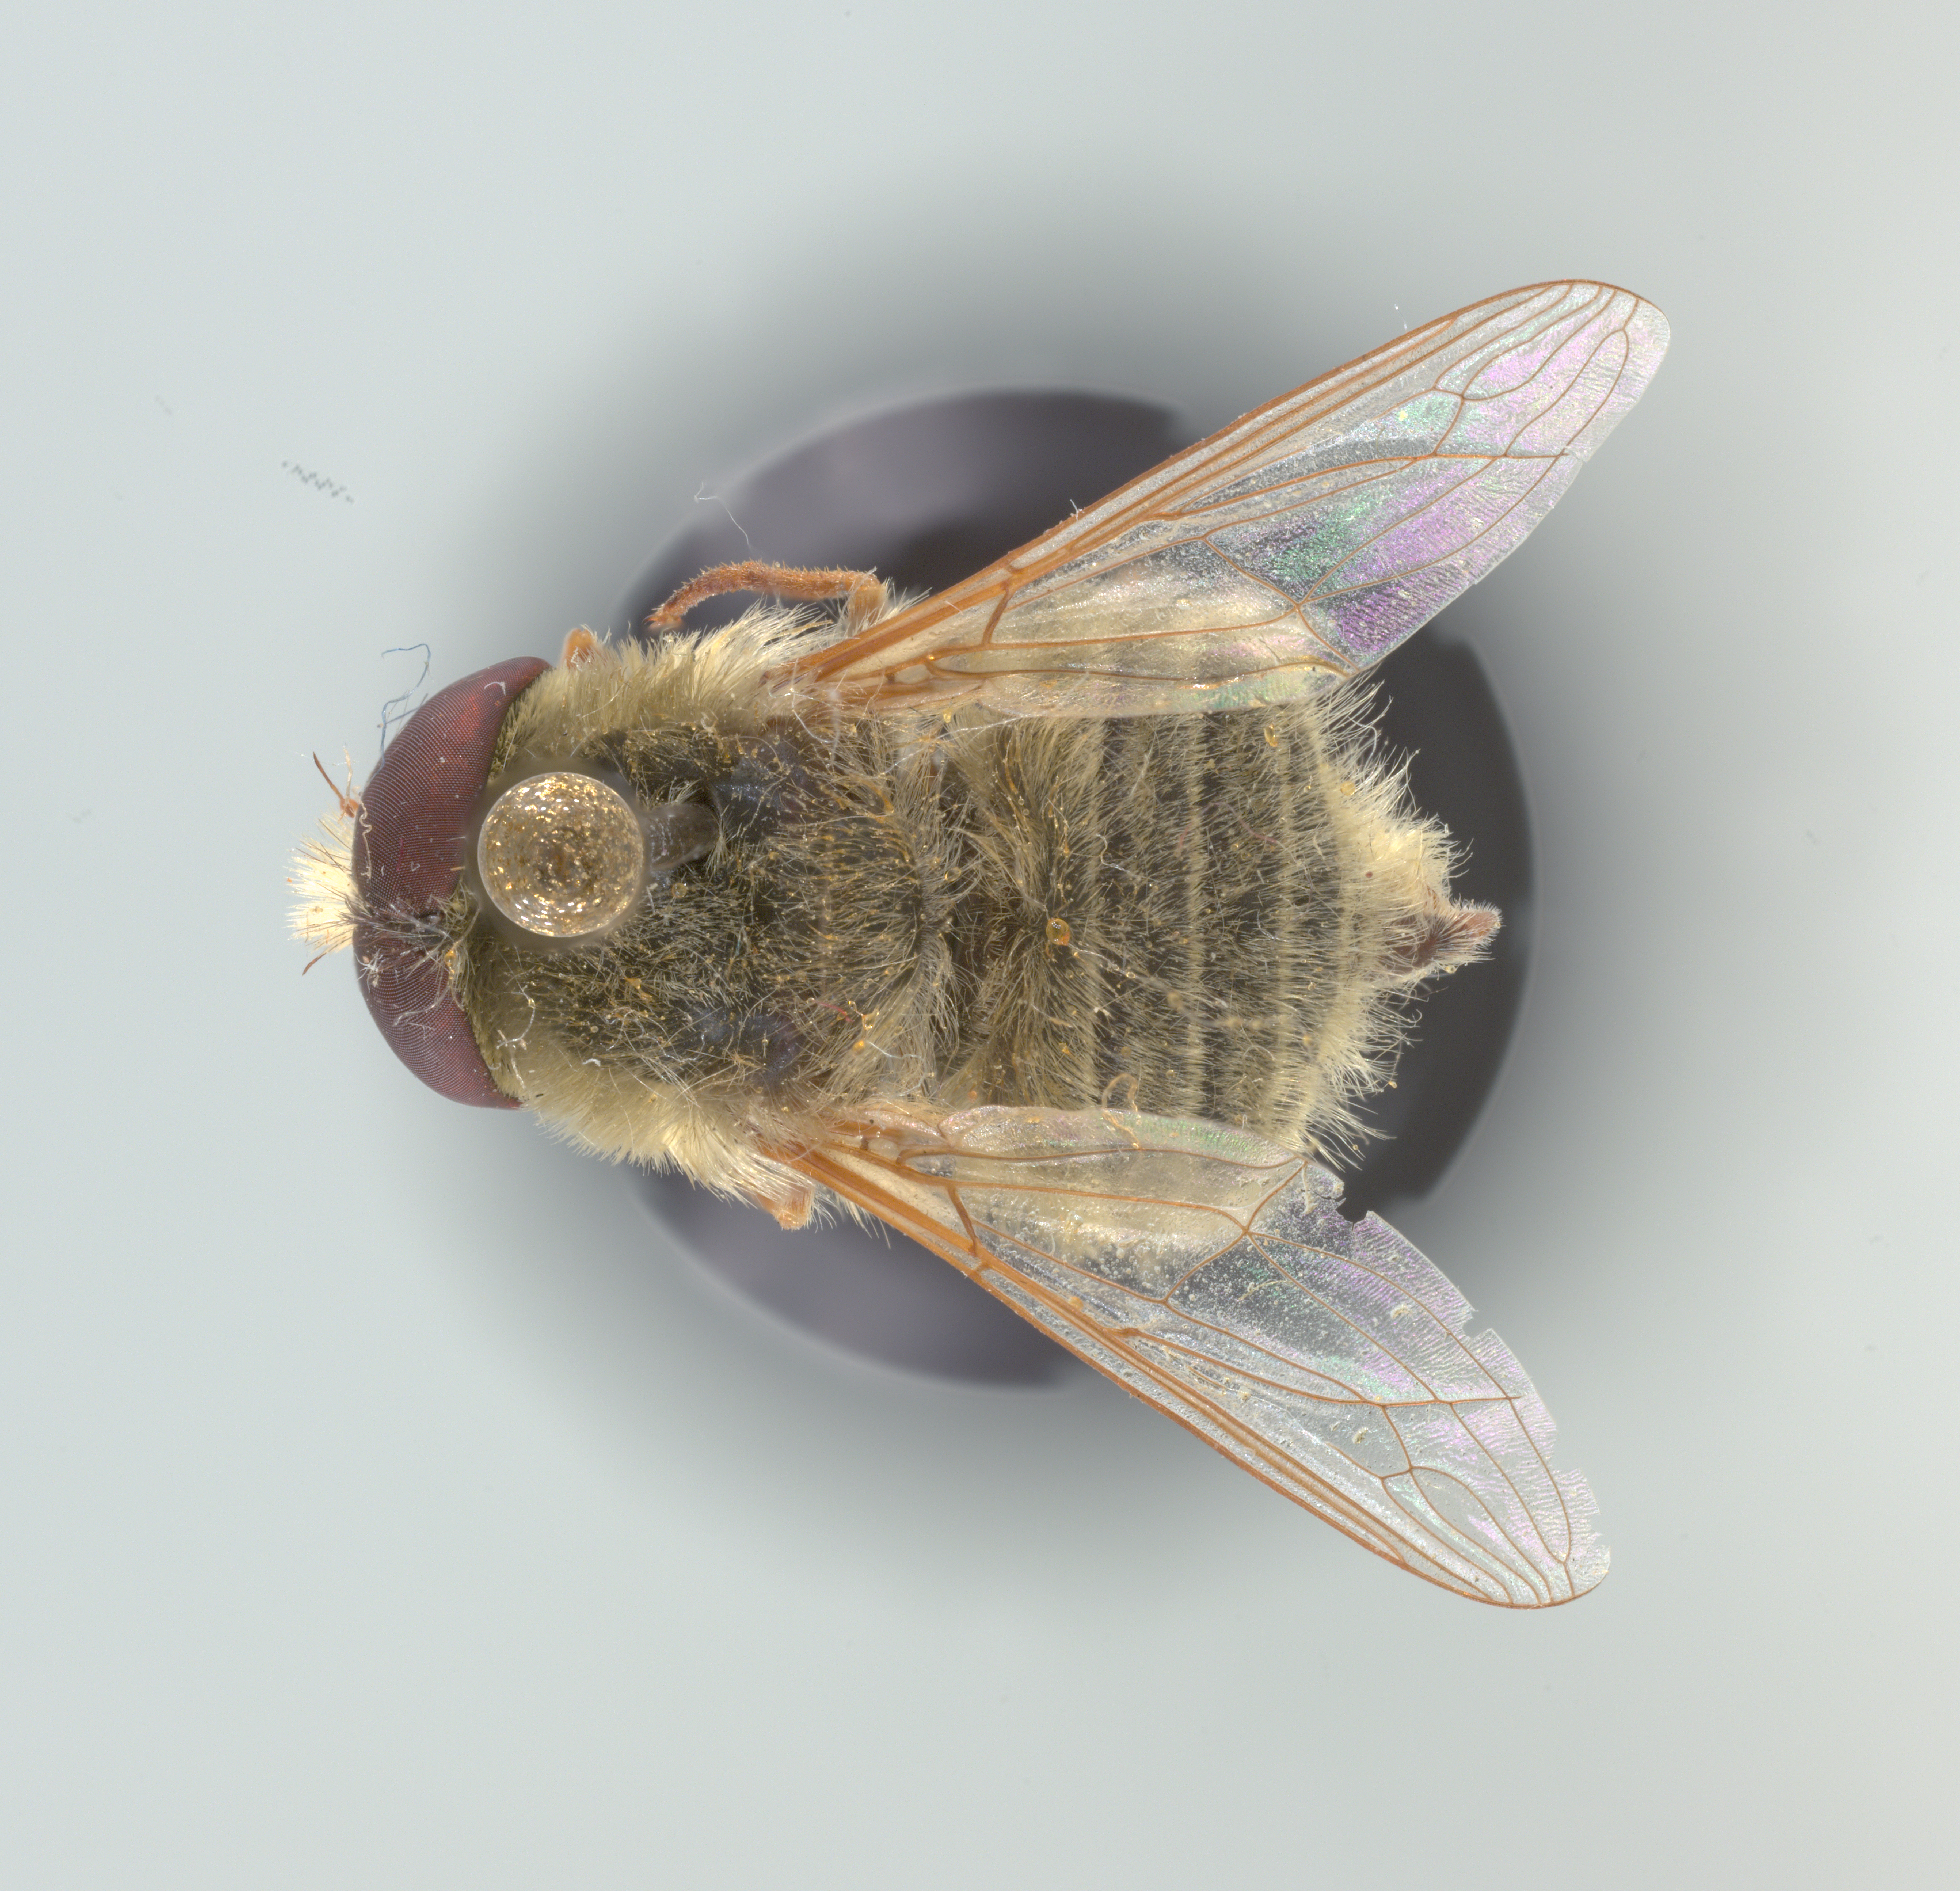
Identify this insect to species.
Neorhynchocephalus sackenii
